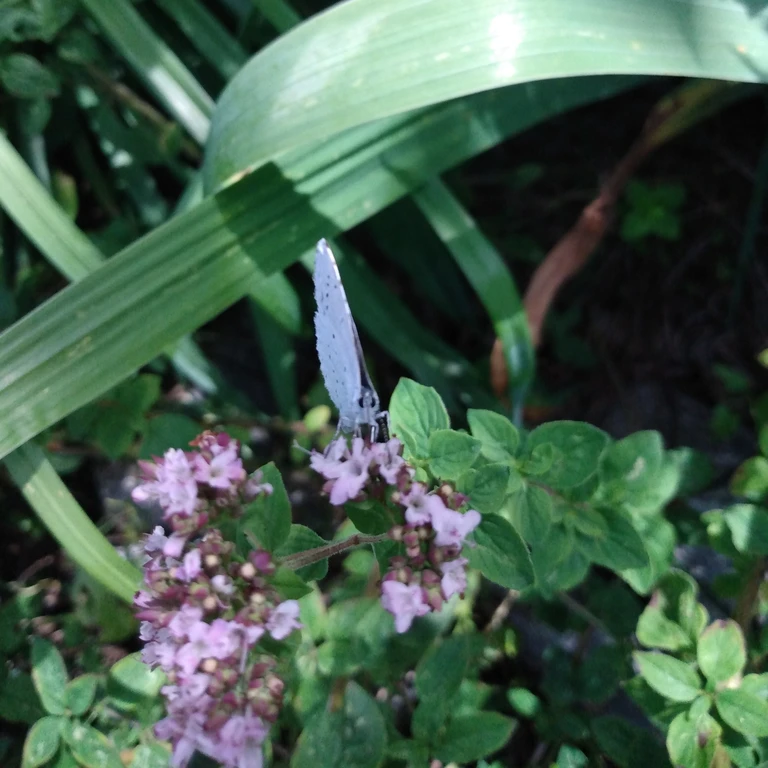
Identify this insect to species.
Celastrina argiolus
